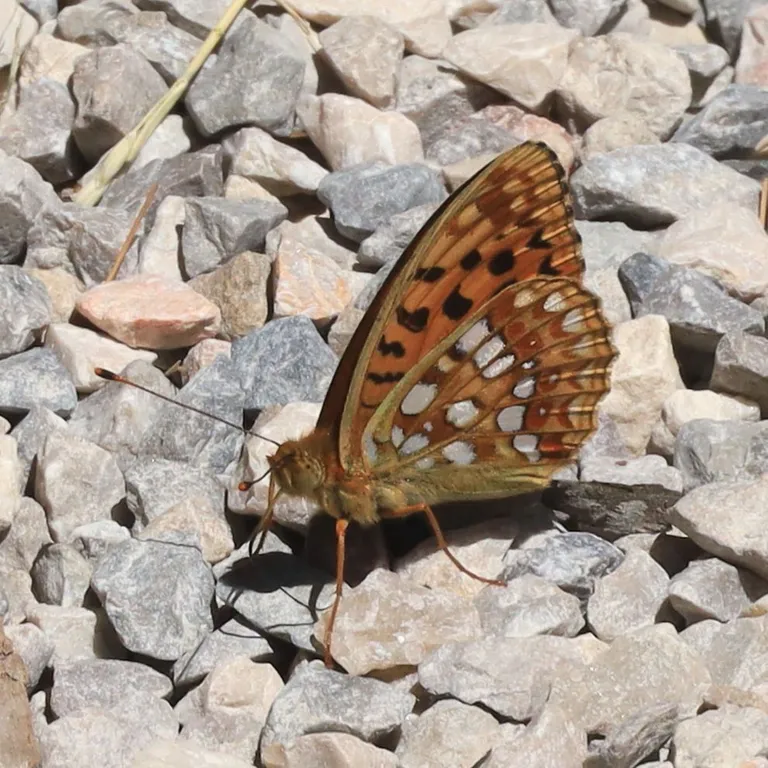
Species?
Fabriciana adippe
